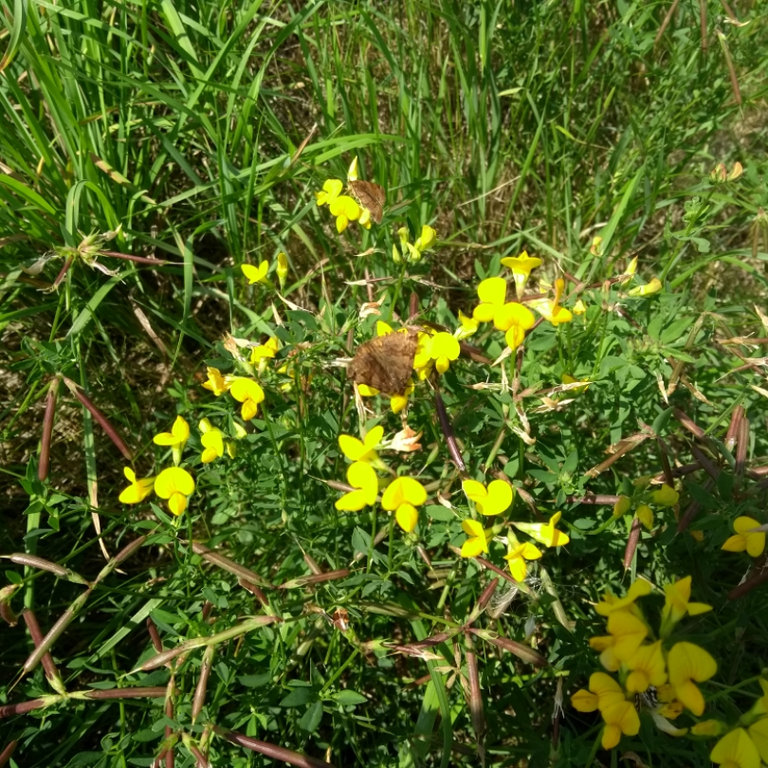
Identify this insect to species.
Euclidia glyphica
